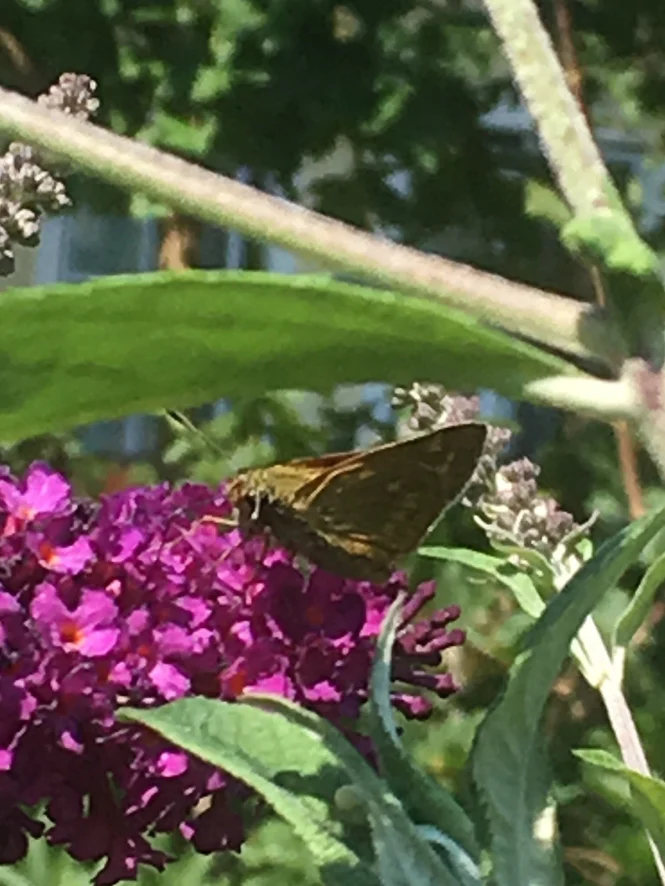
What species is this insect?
Ochlodes sylvanus (also Ochlodes venata)
